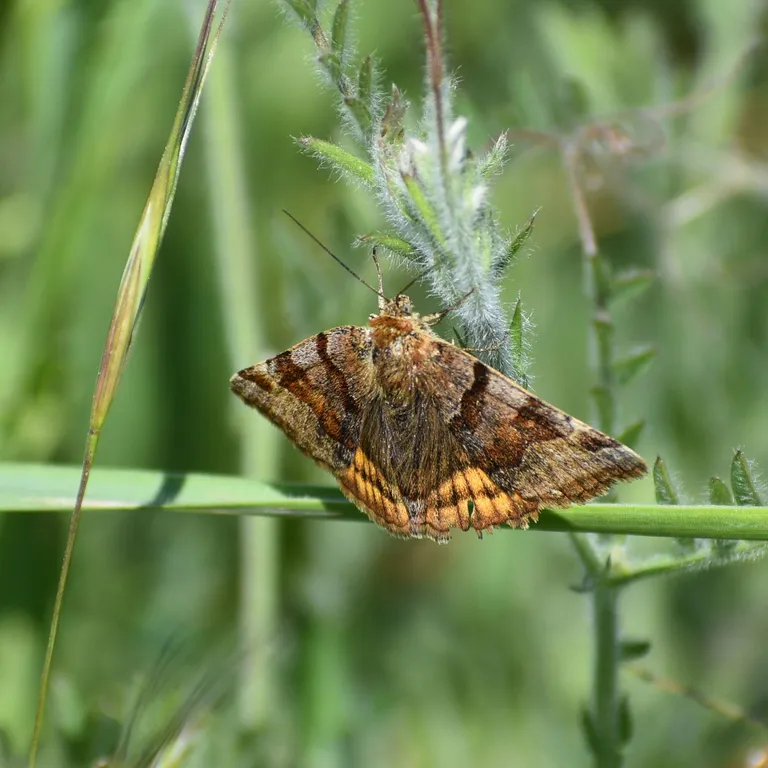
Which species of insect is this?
Euclidia glyphica
